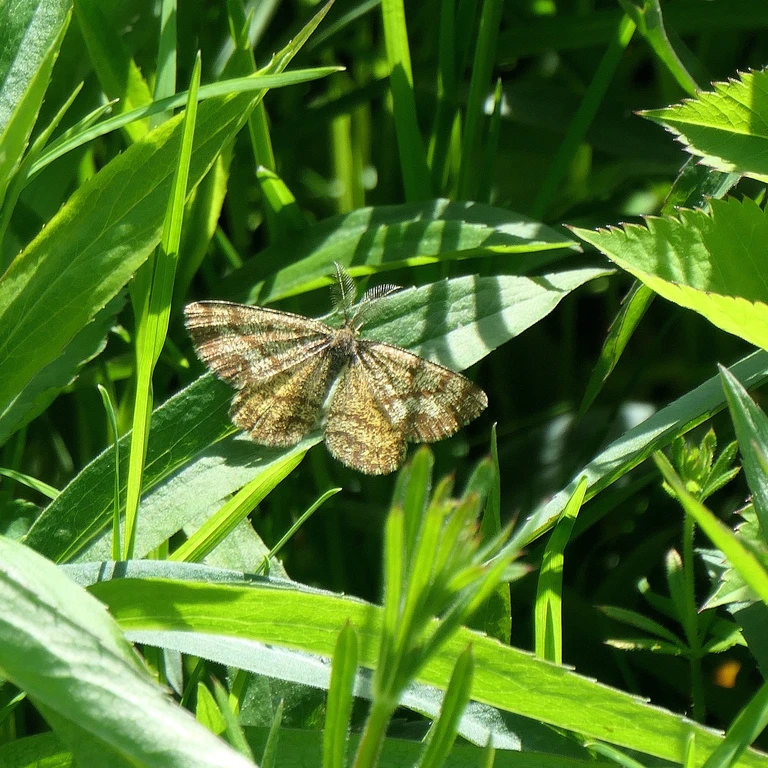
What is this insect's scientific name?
Ematurga atomaria
